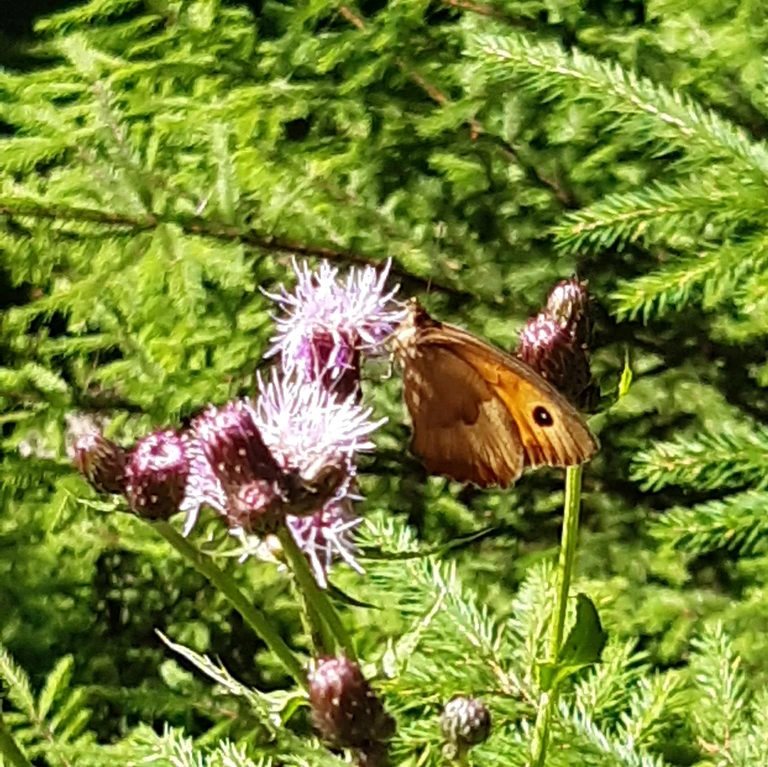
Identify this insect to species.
Maniola jurtina
